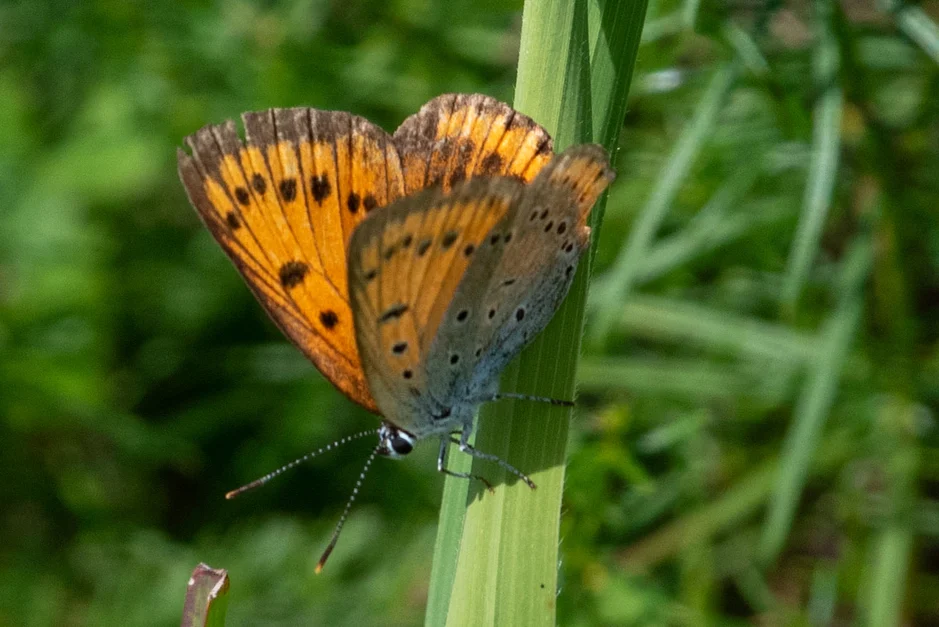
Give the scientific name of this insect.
Lycaena dispar
